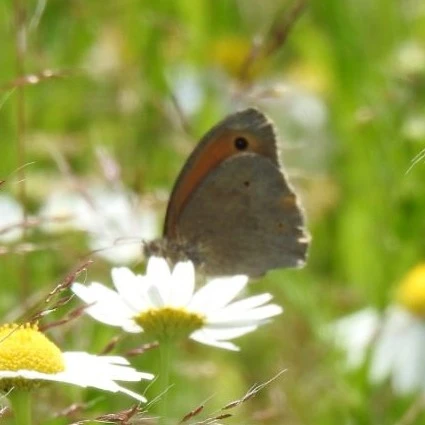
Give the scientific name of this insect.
Maniola jurtina
